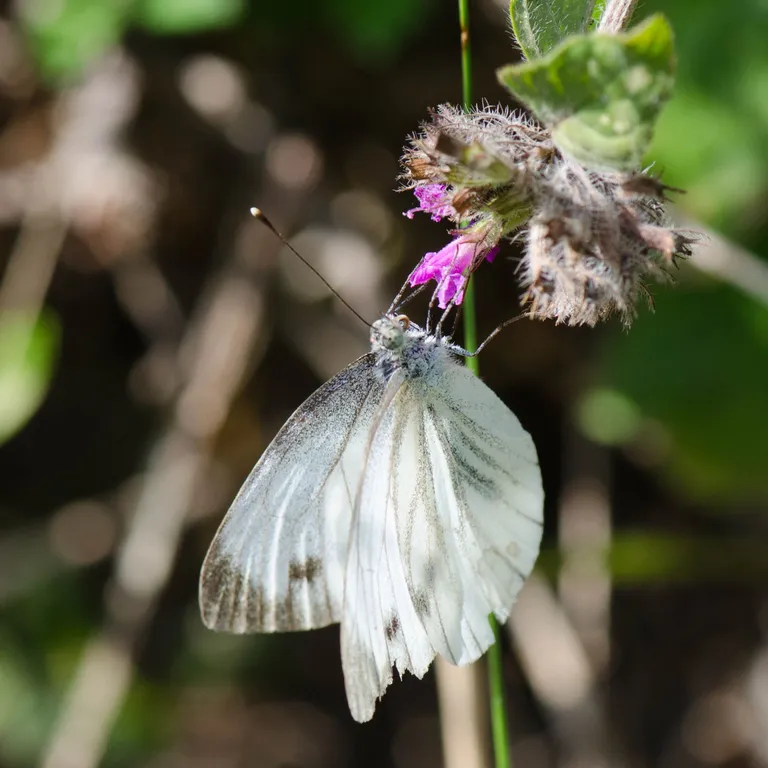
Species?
Pieris napi
